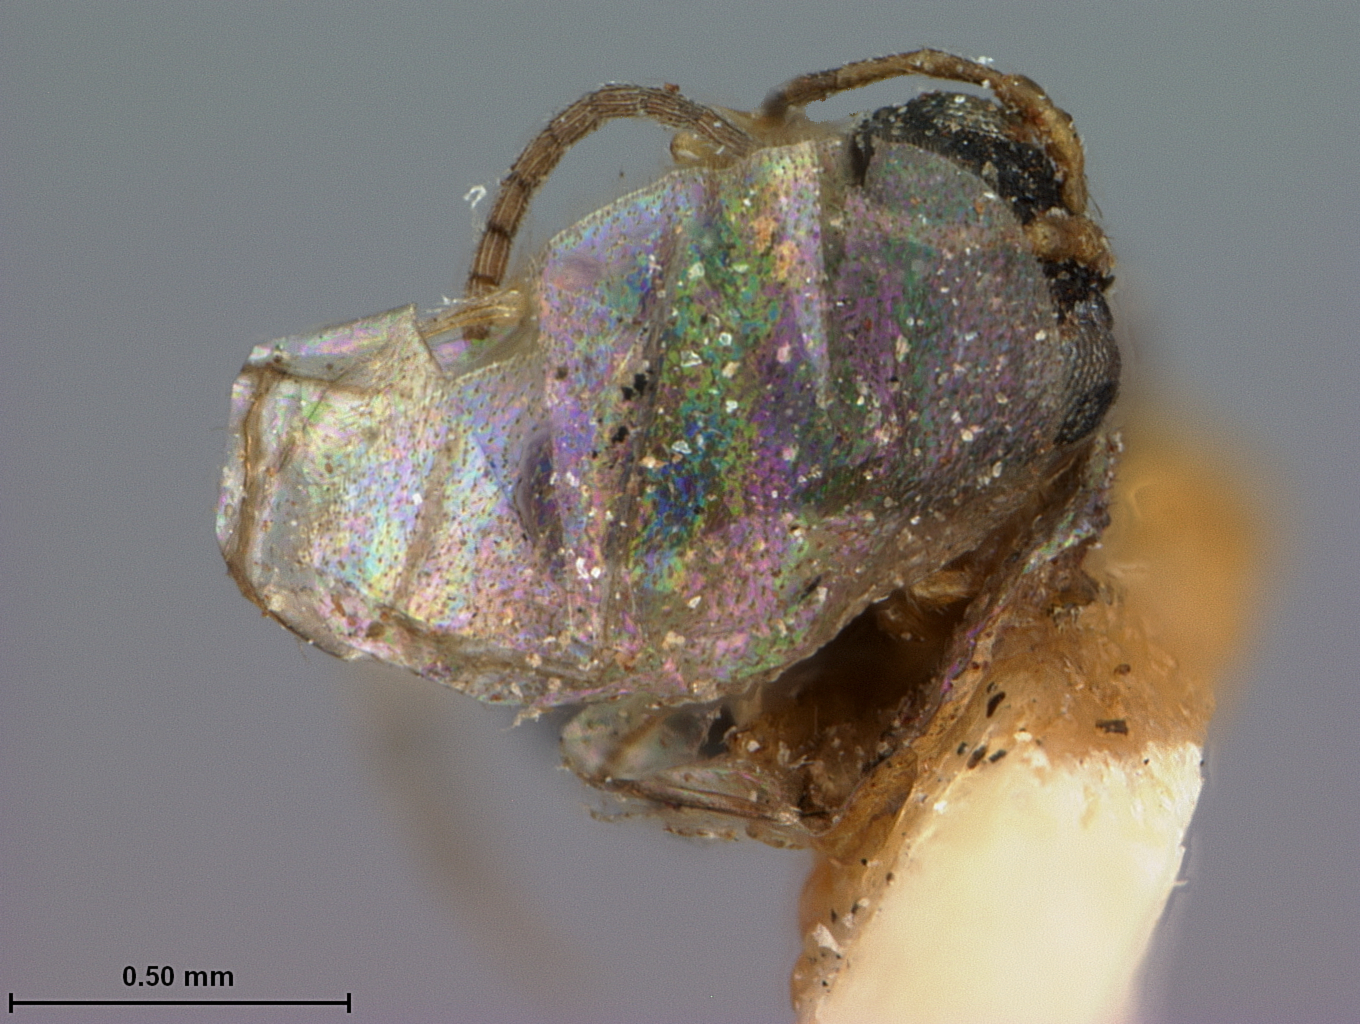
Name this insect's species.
Callirhytis cellae
